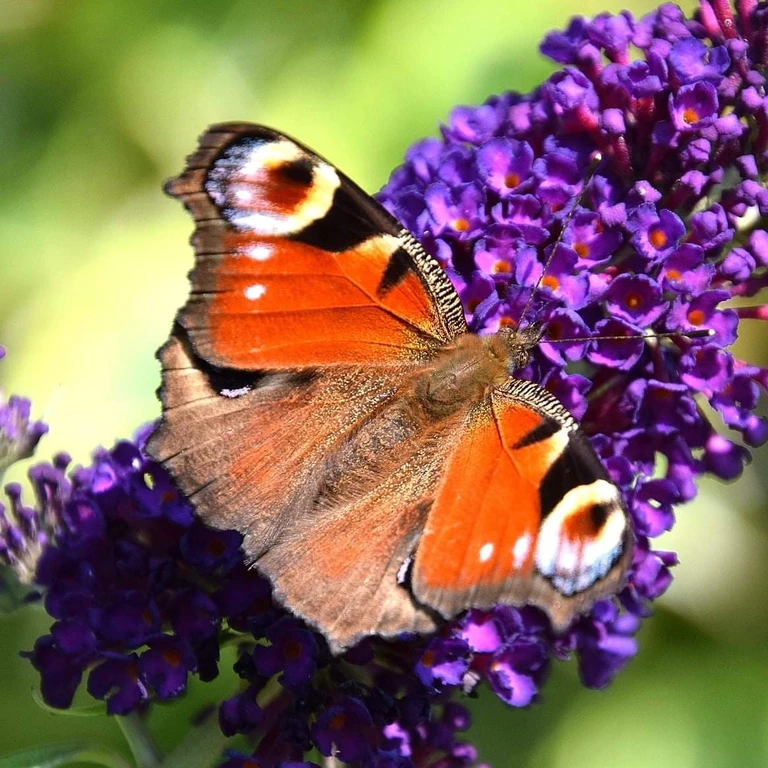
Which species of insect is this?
Aglais io
